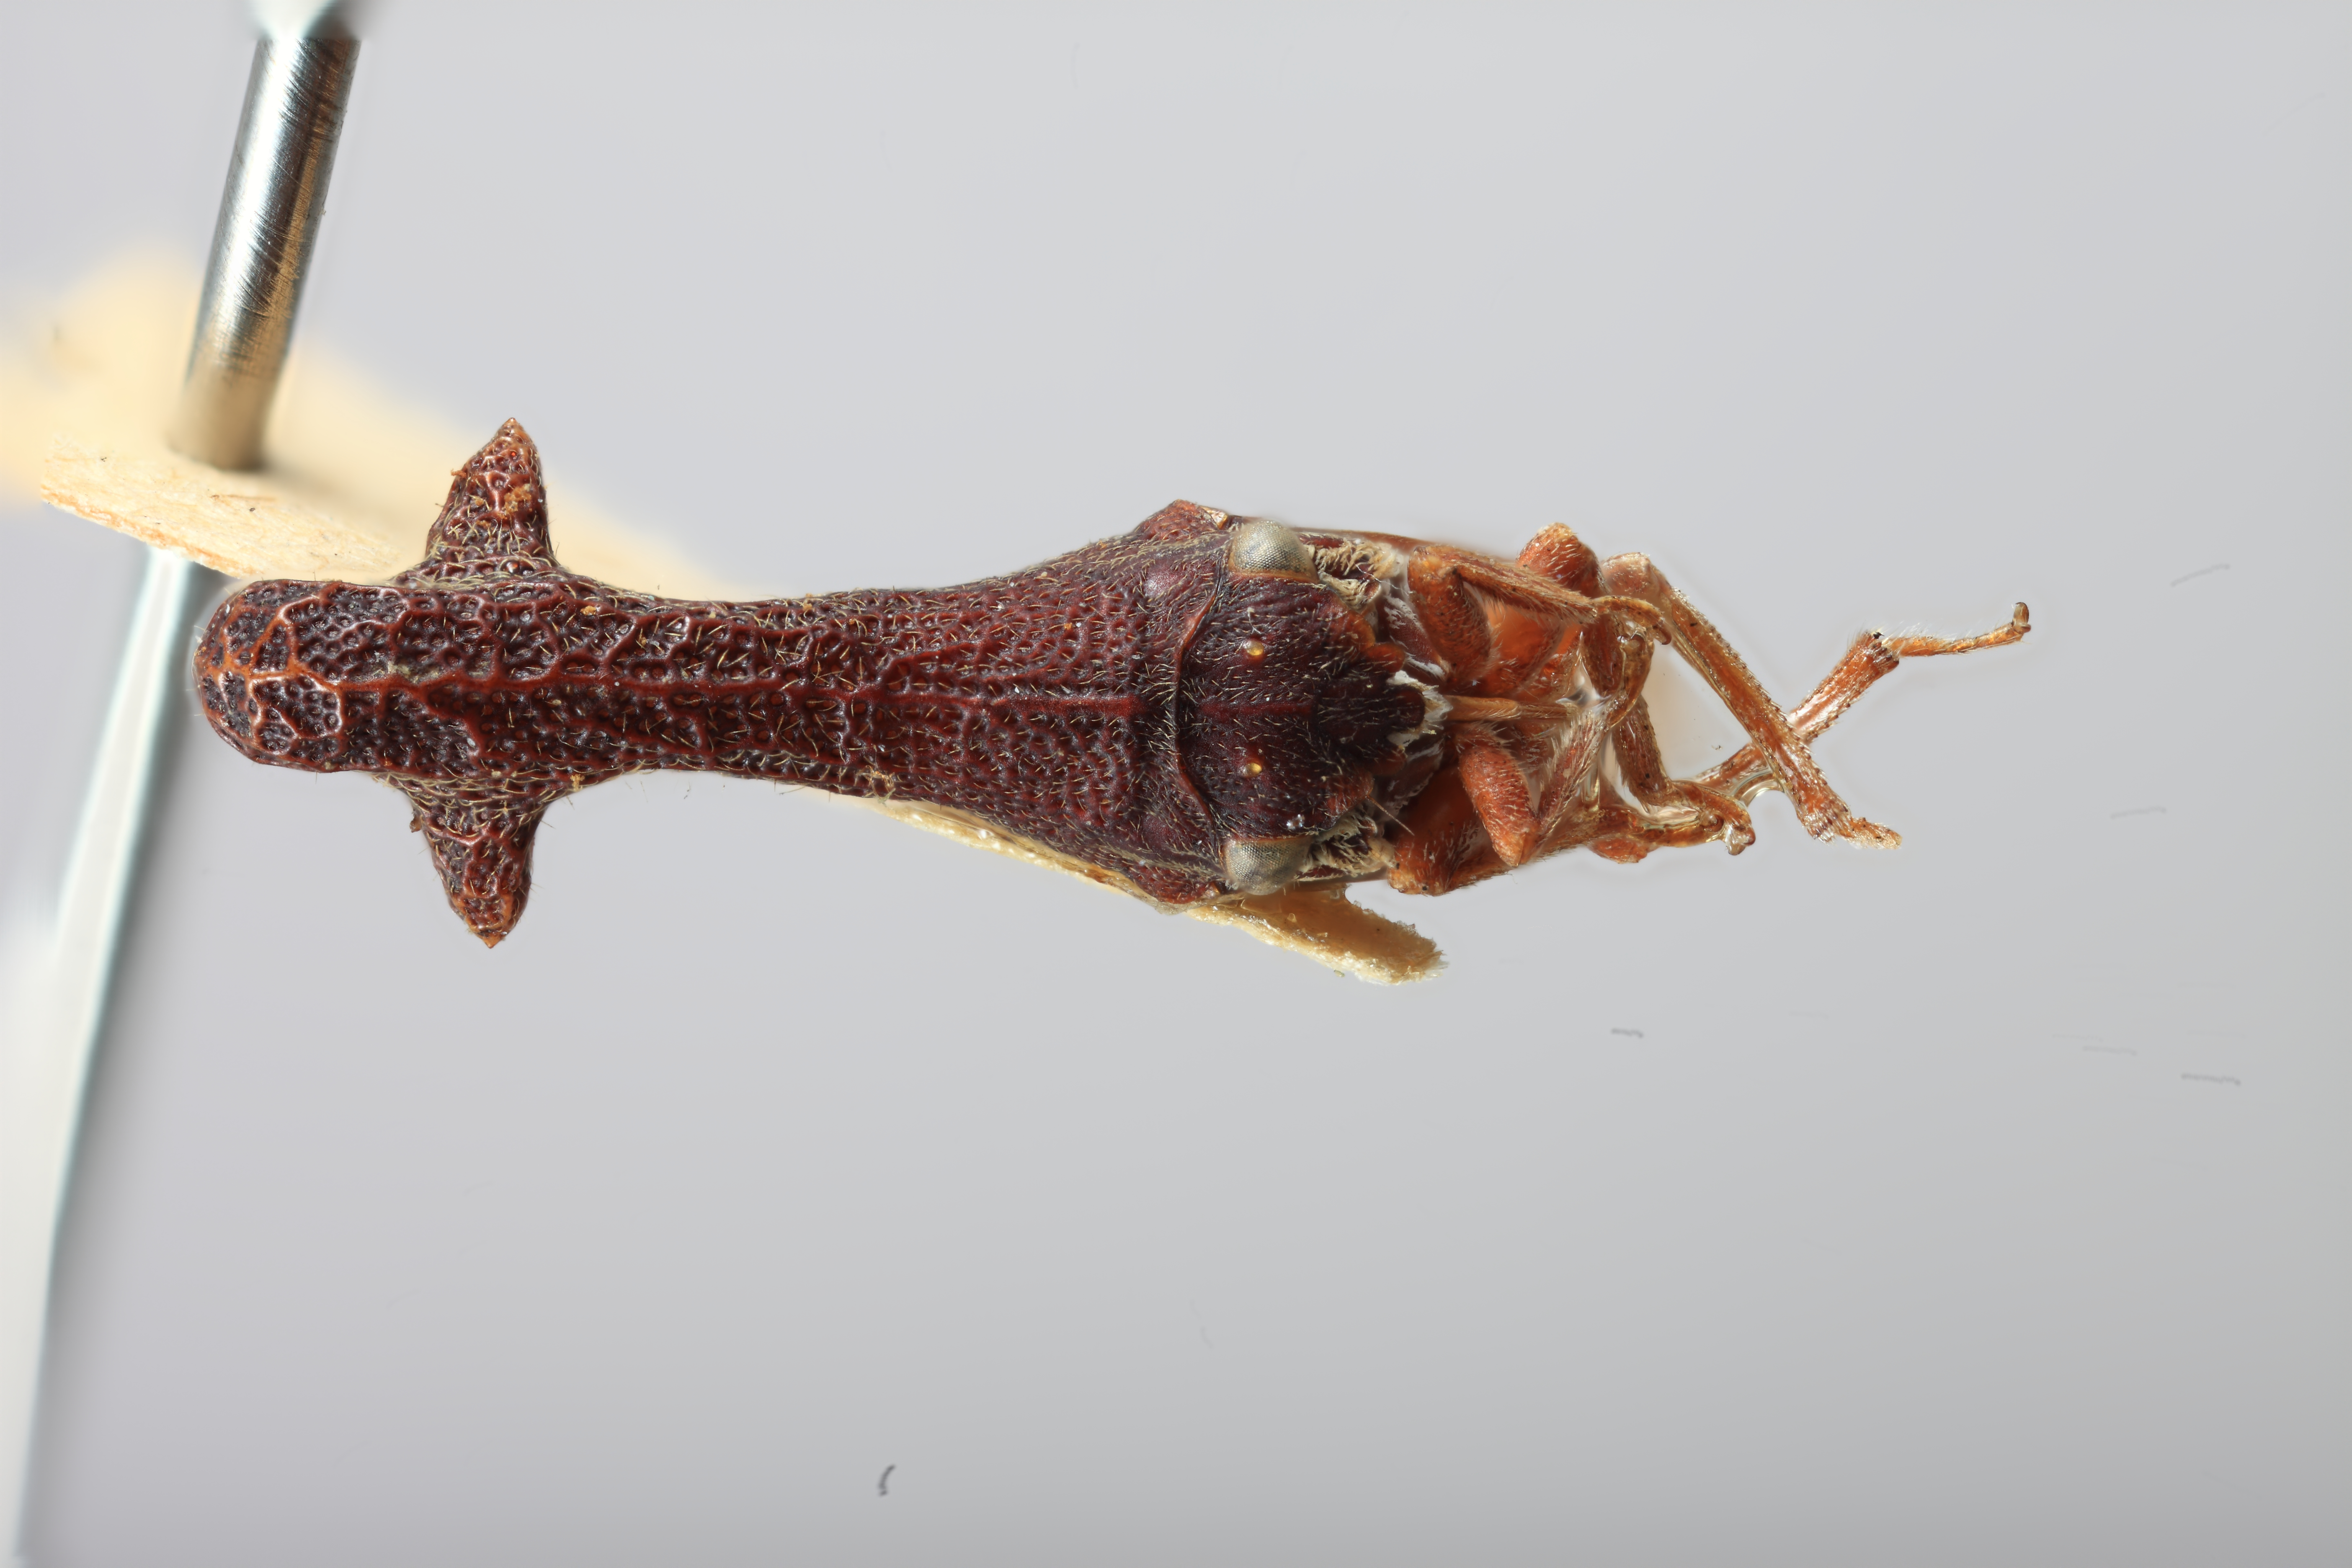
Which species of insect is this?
Pyrgonota arborea
